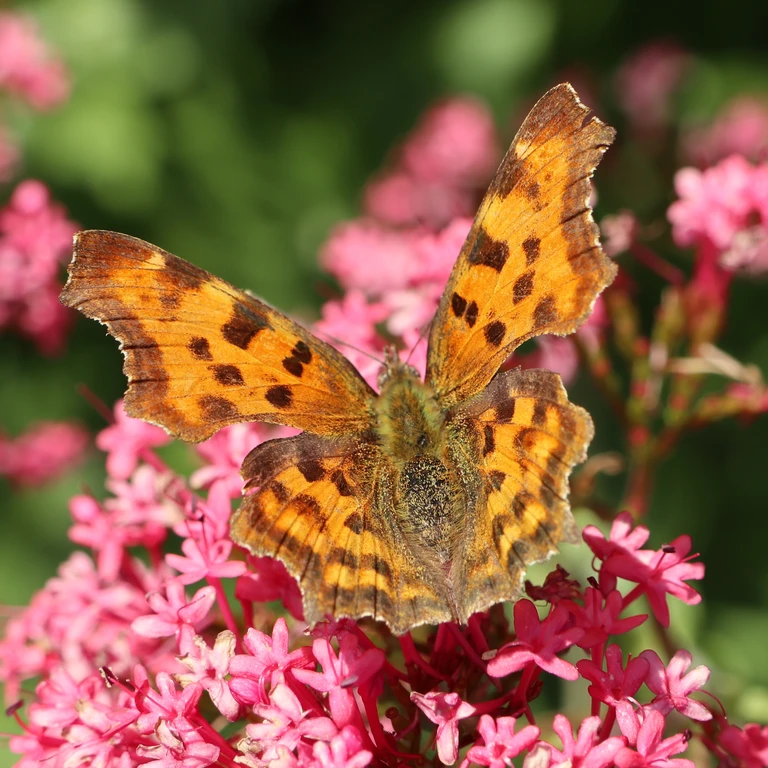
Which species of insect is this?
Polygonia c-album
